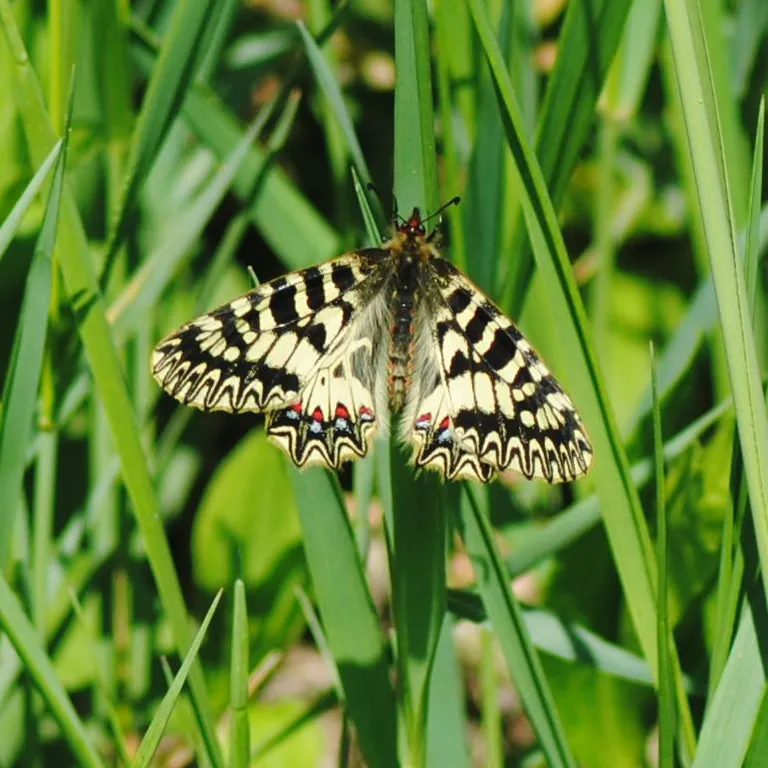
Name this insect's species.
Zerynthia polyxena
